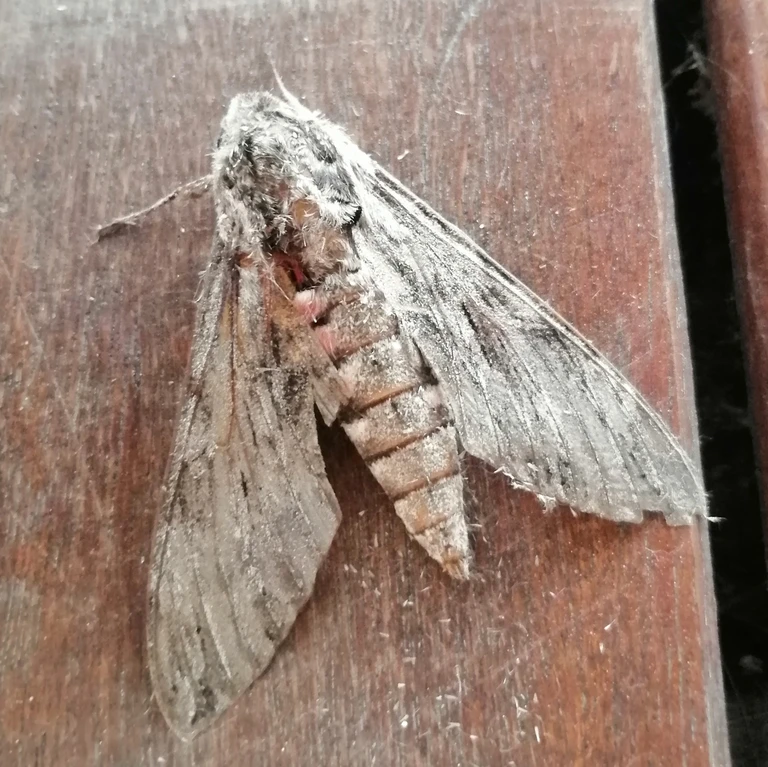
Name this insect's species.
Agrius convolvuli
